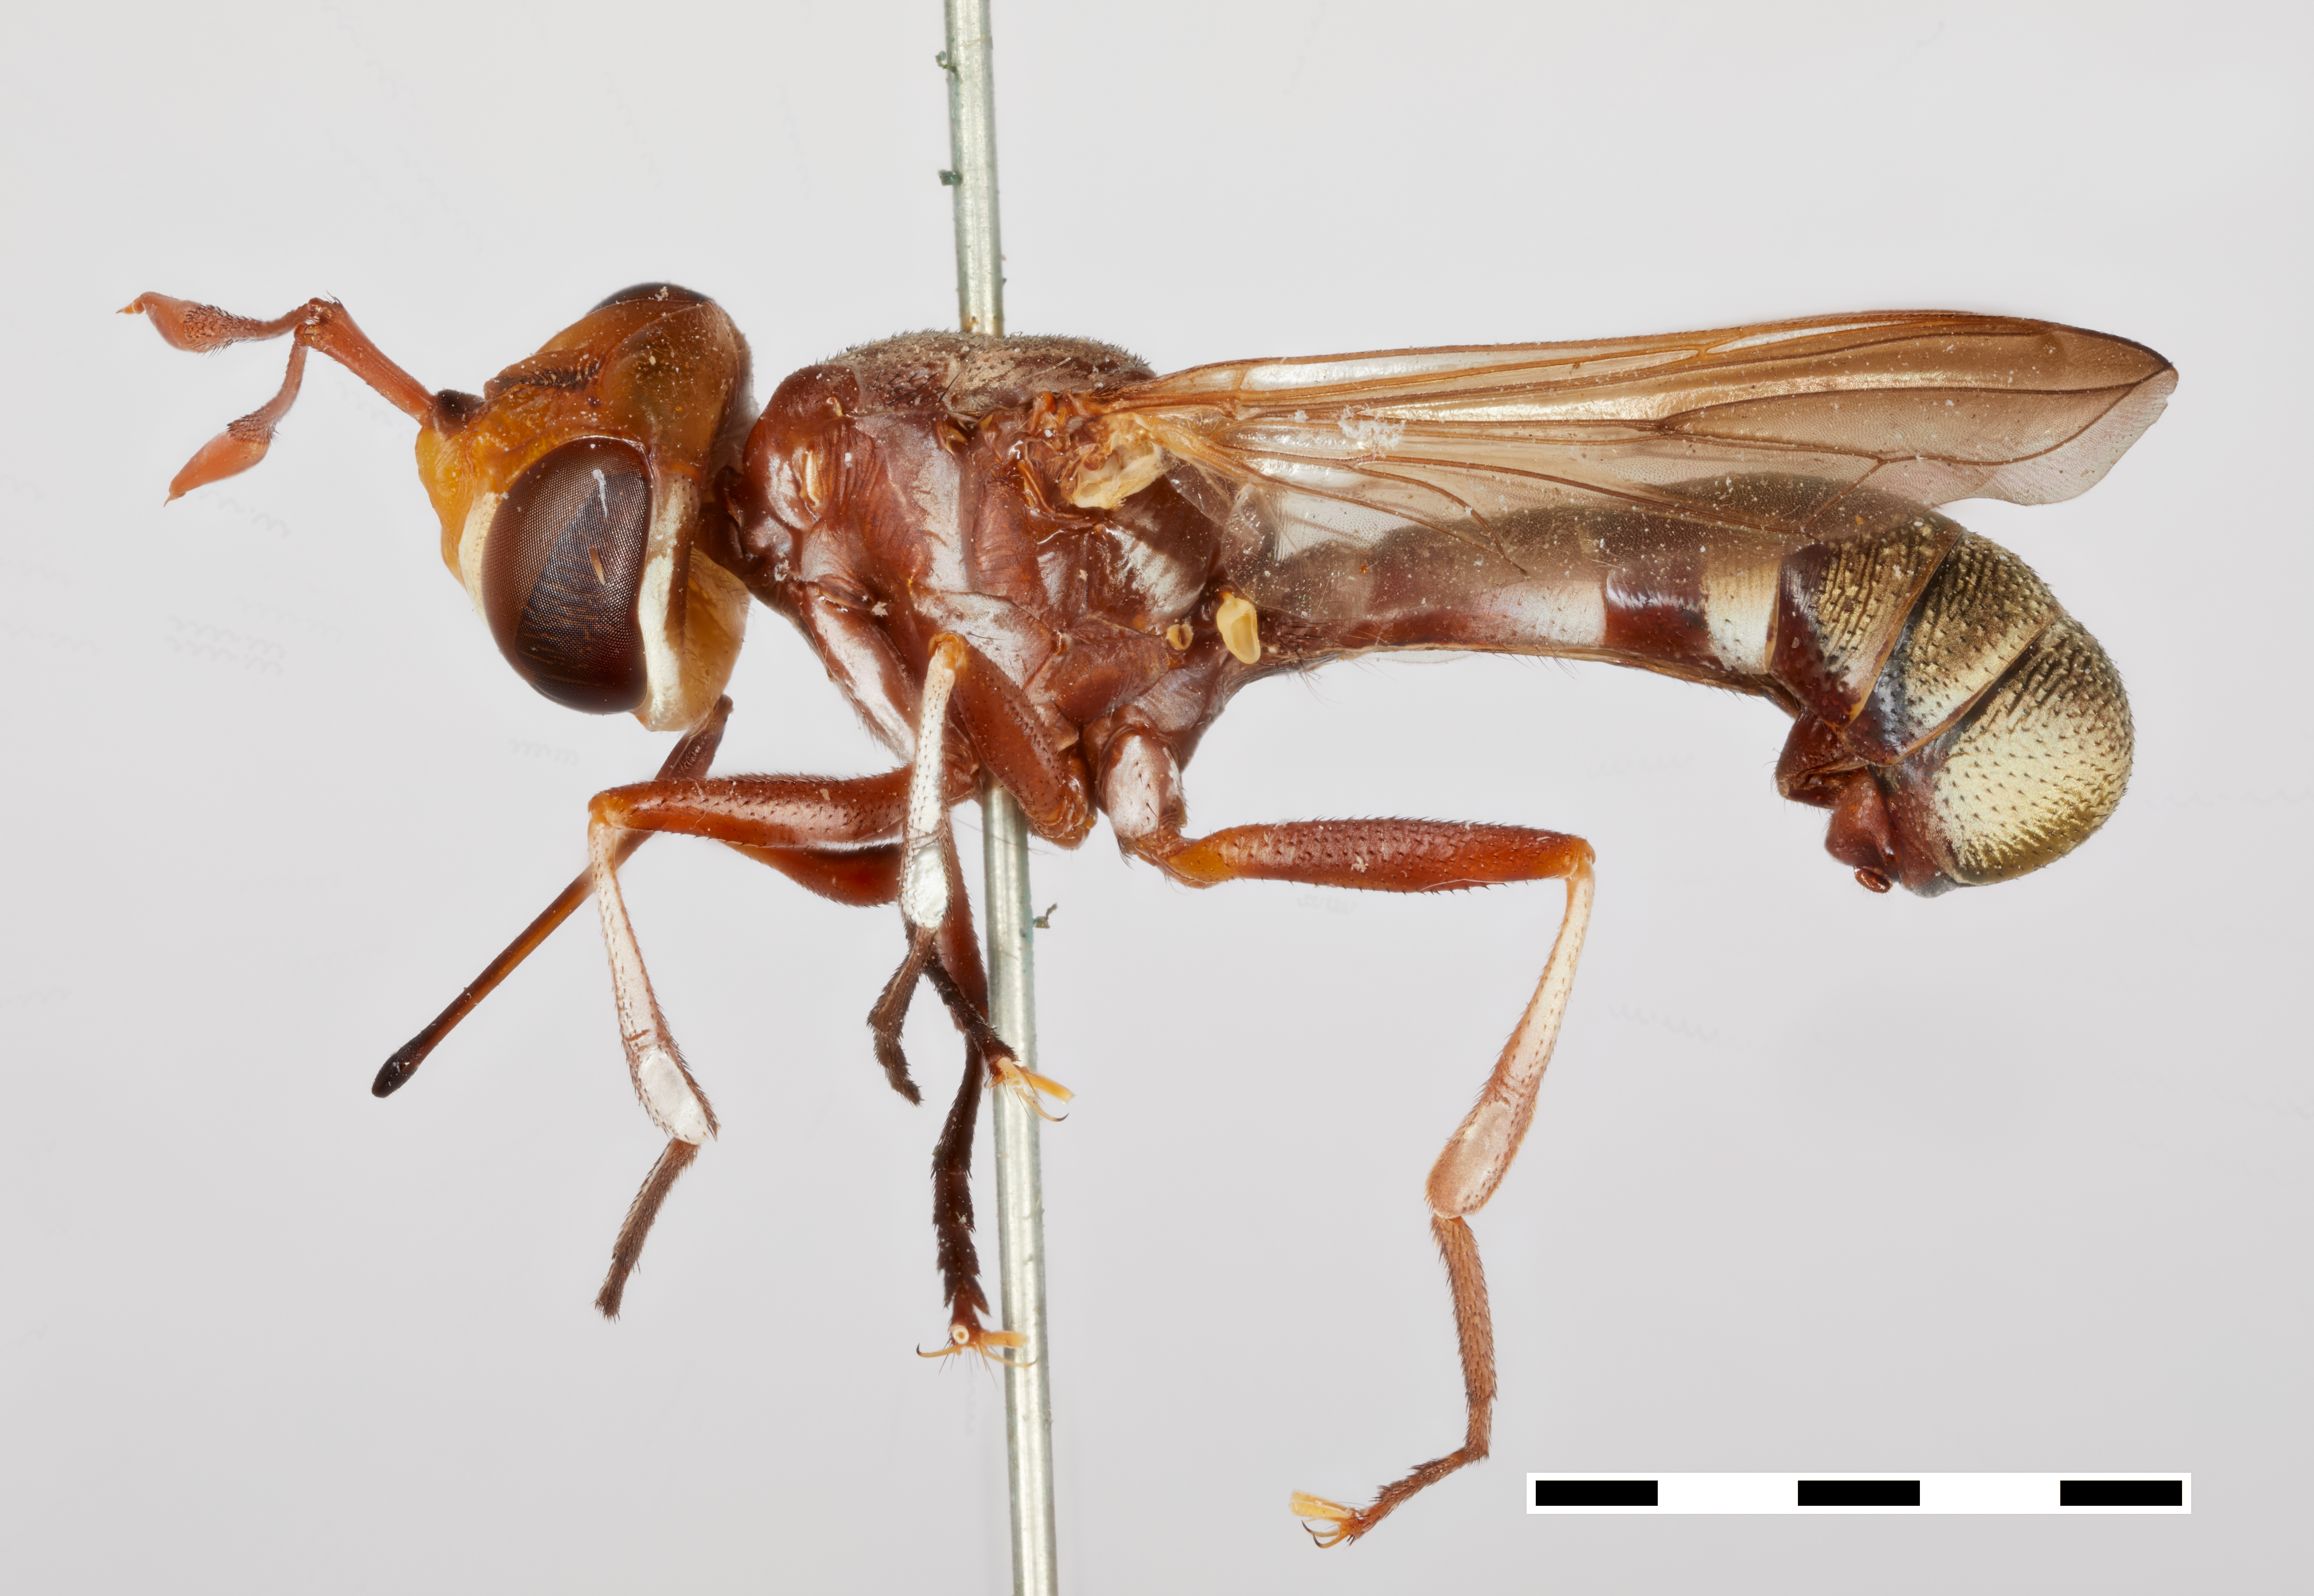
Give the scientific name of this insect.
Conops nubeculipennis (also Conops nebeculipennis)
